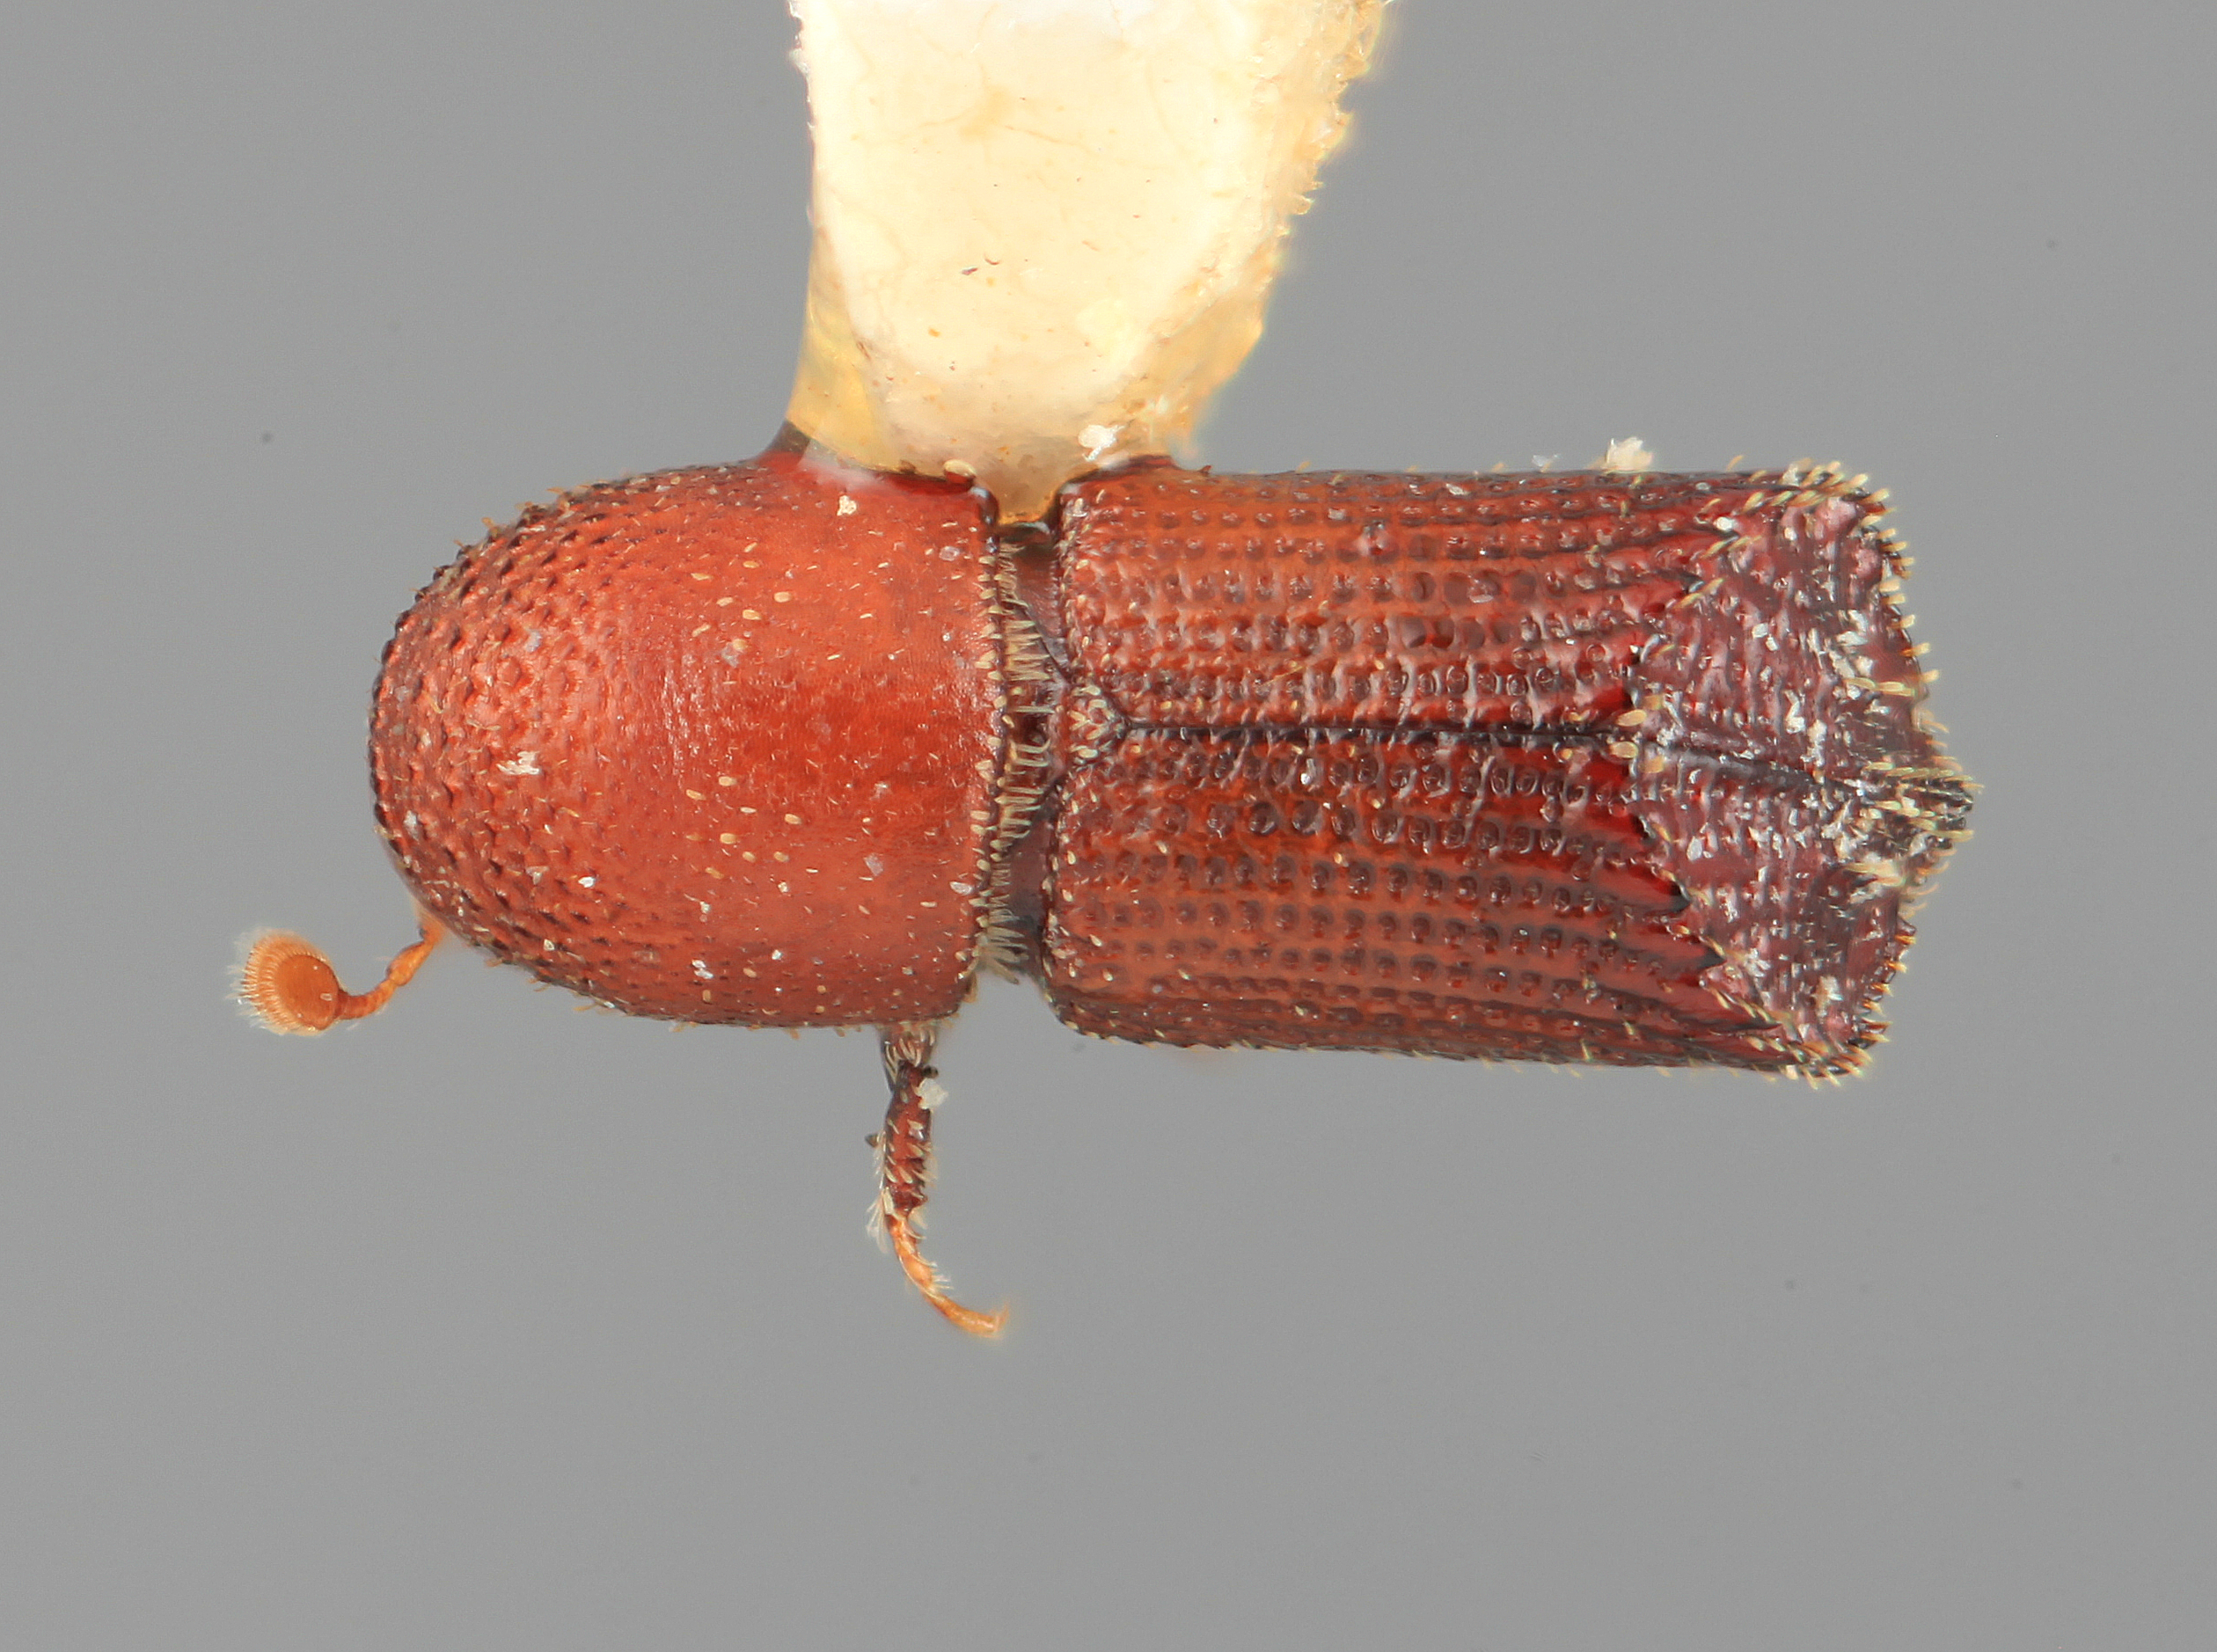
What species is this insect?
Hylocurus aberrans
